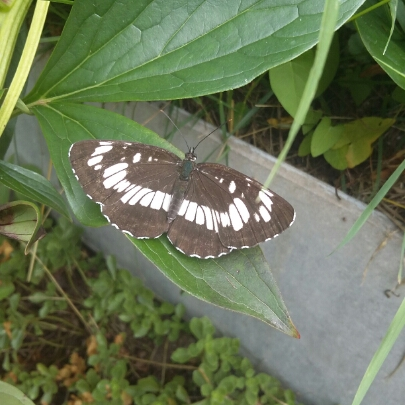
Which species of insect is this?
Neptis rivularis
